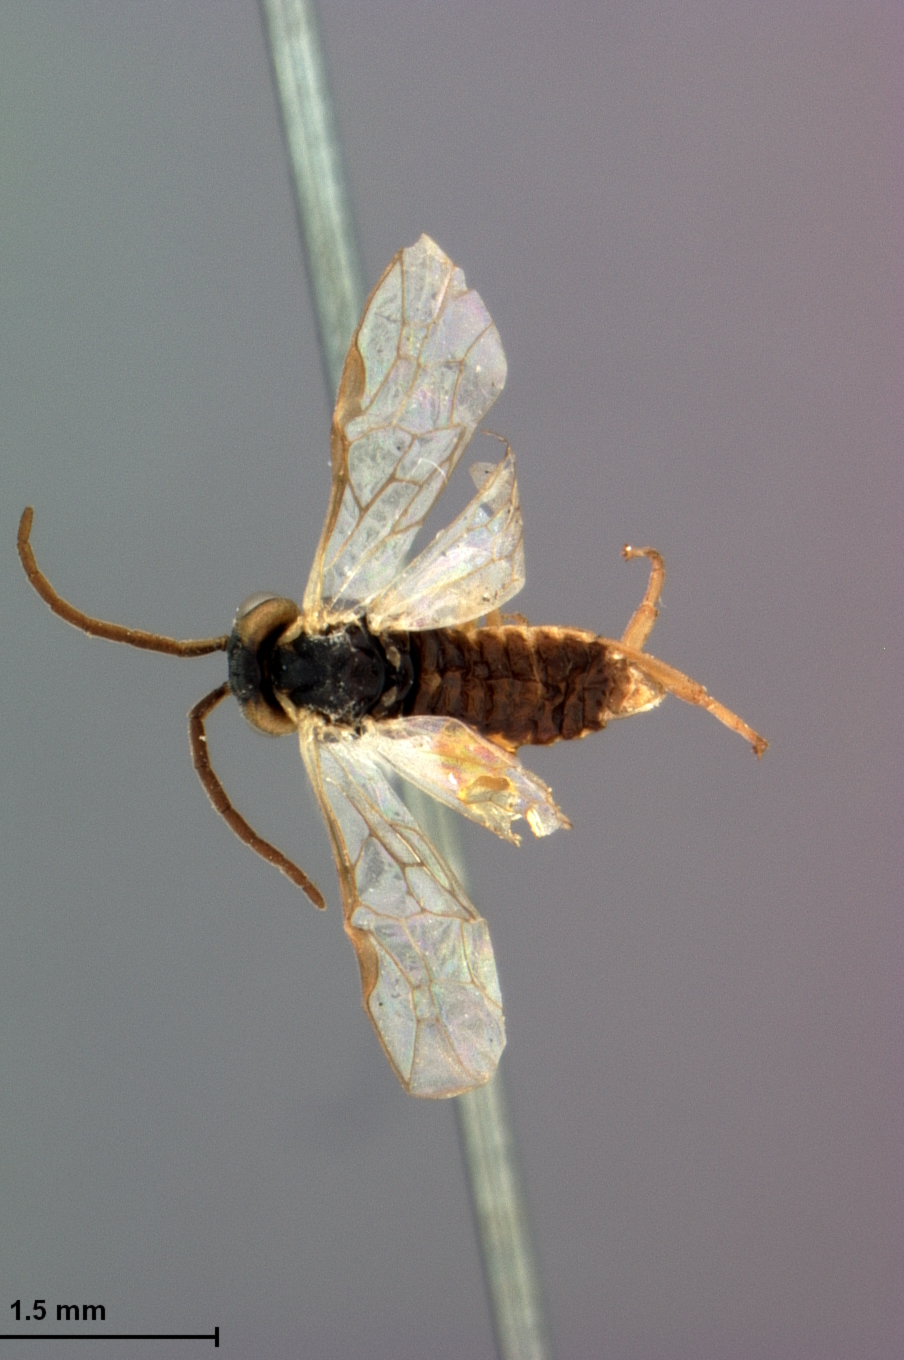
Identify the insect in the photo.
Pontania crassicornis
